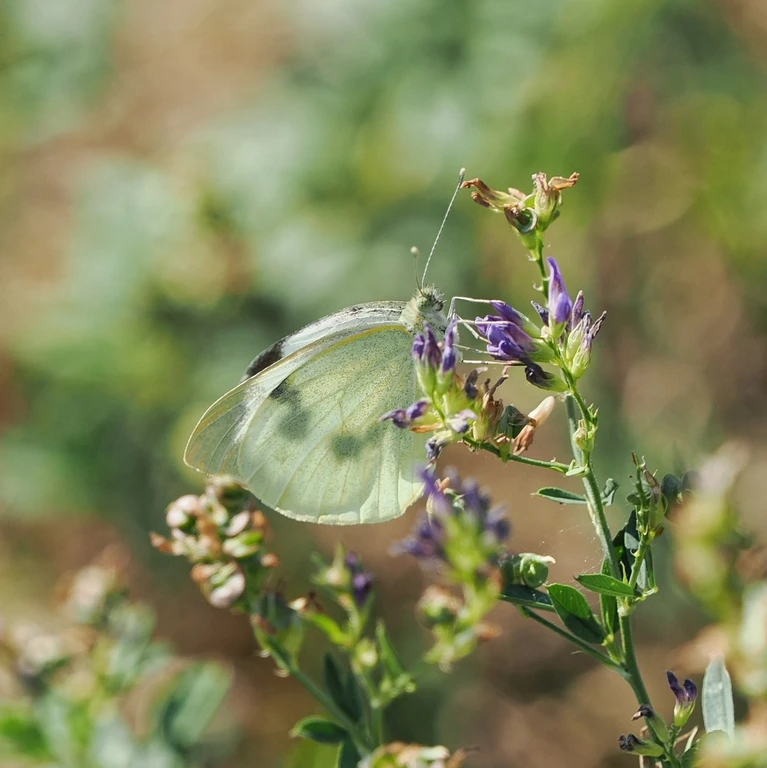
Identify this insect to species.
Pieris brassicae
